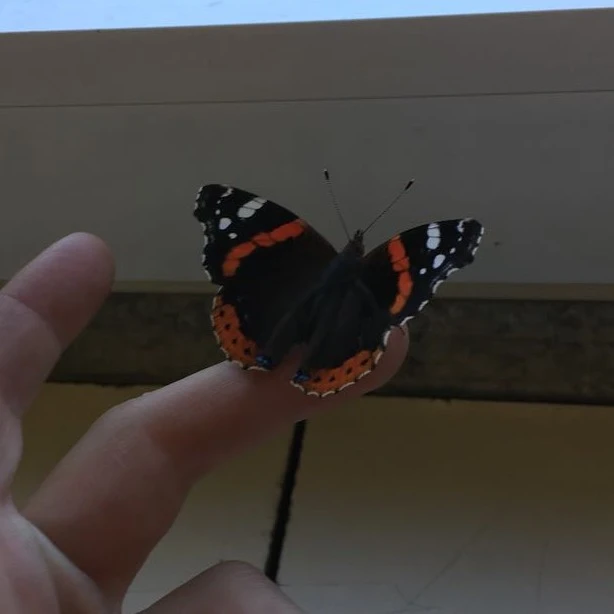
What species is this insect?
Vanessa atalanta
